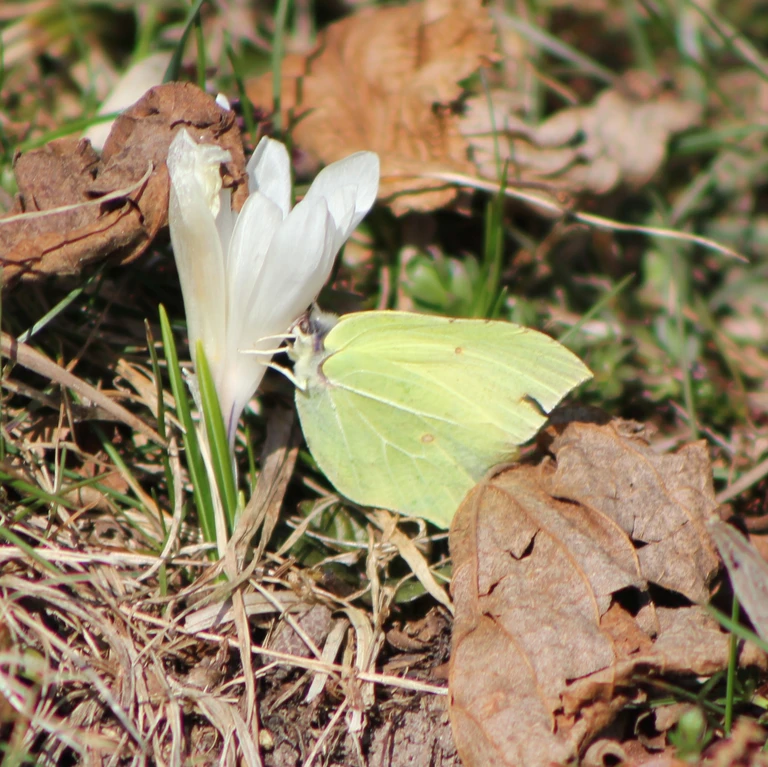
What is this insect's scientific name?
Gonepteryx rhamni
